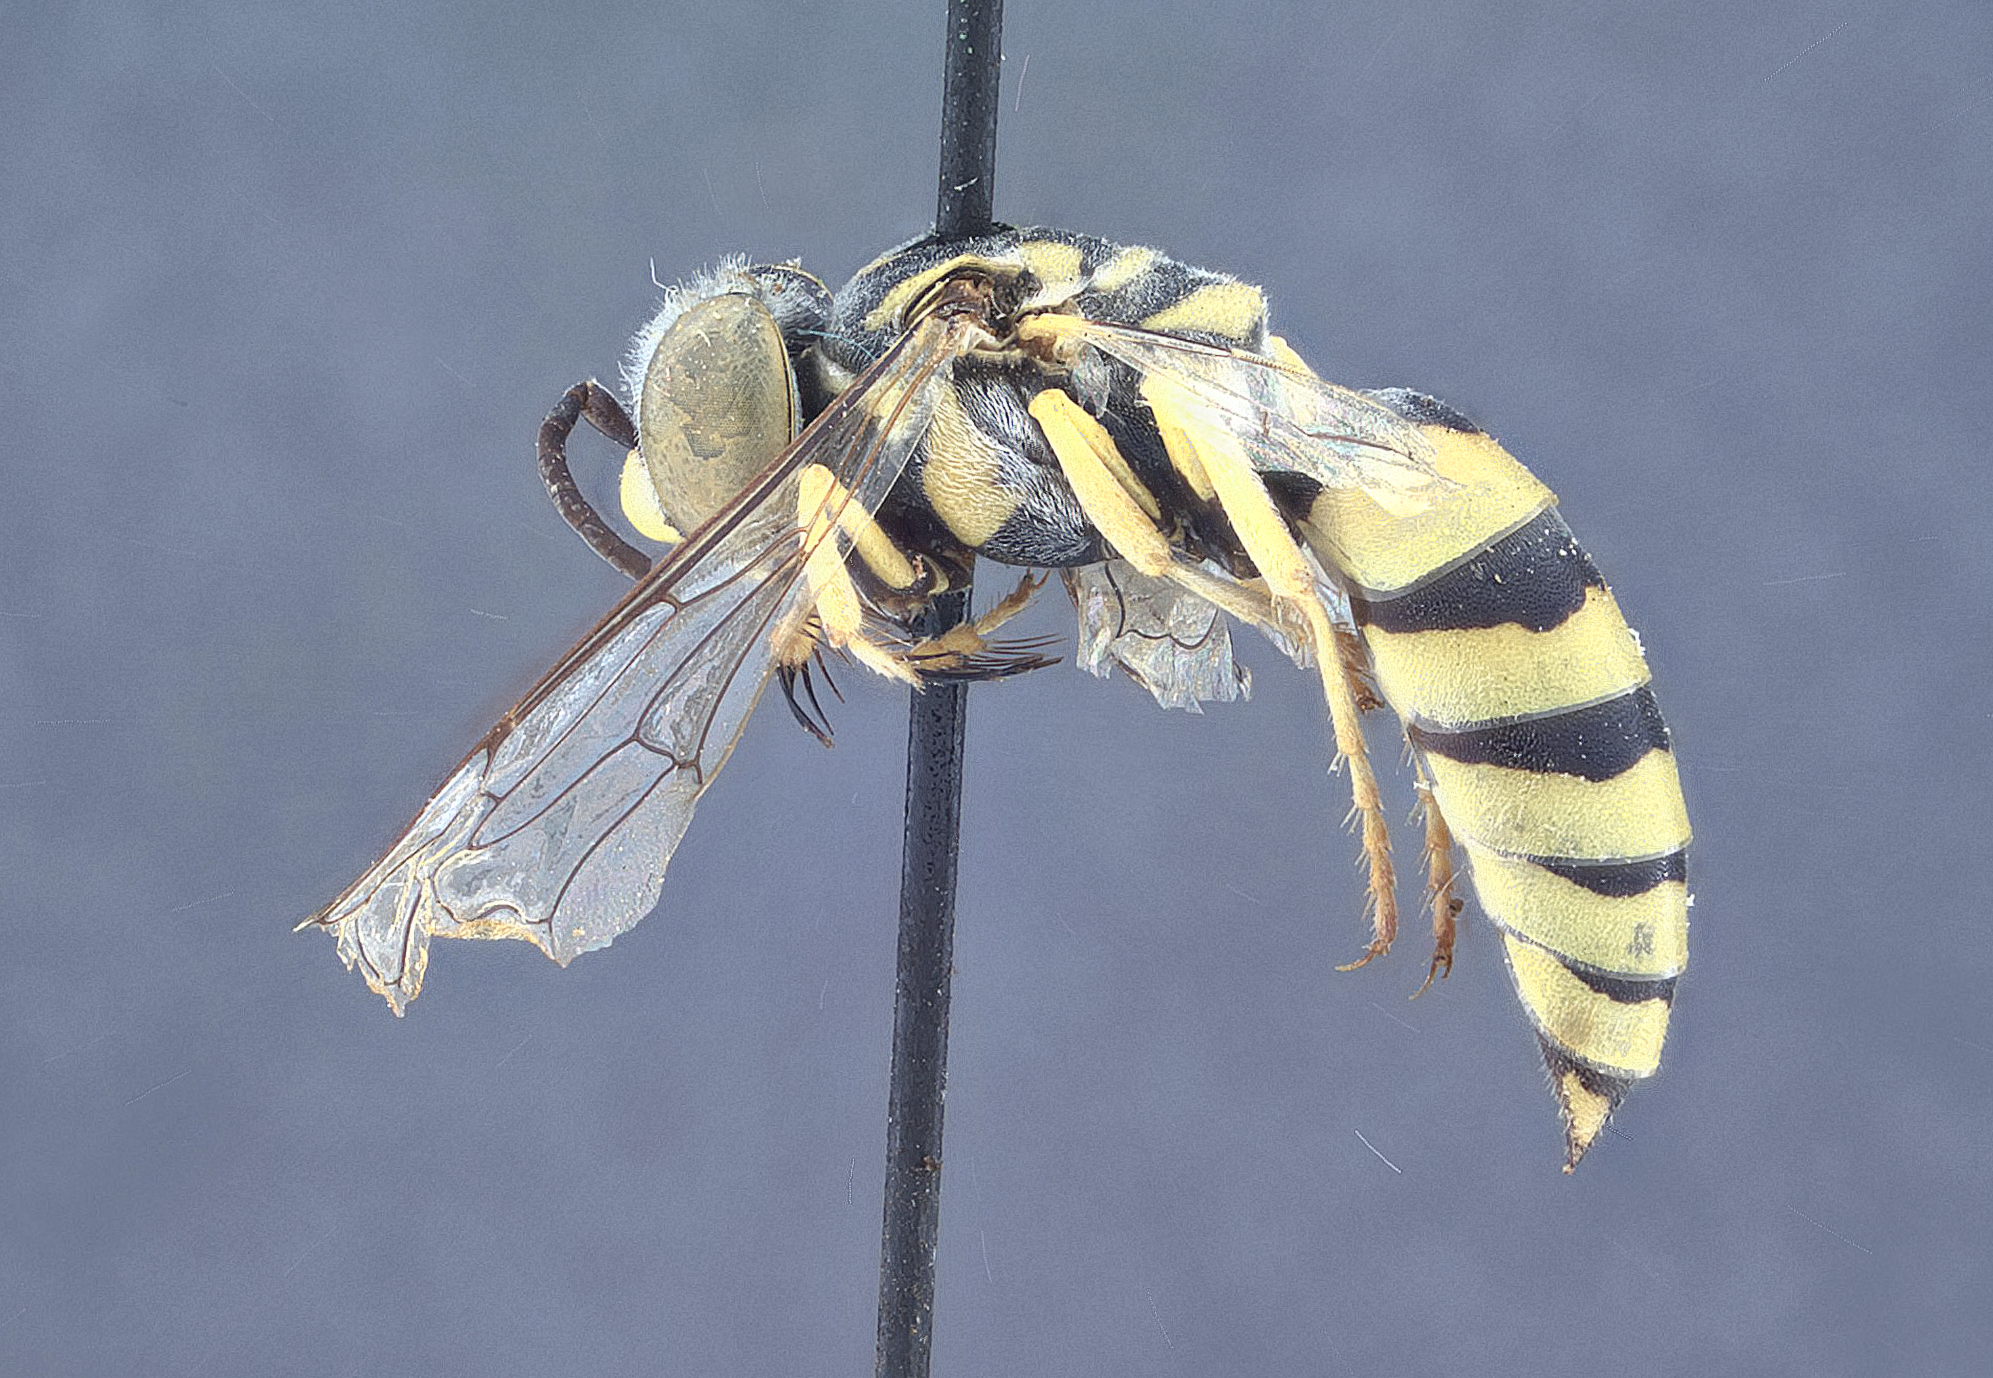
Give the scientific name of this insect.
Microbembex mondonta
